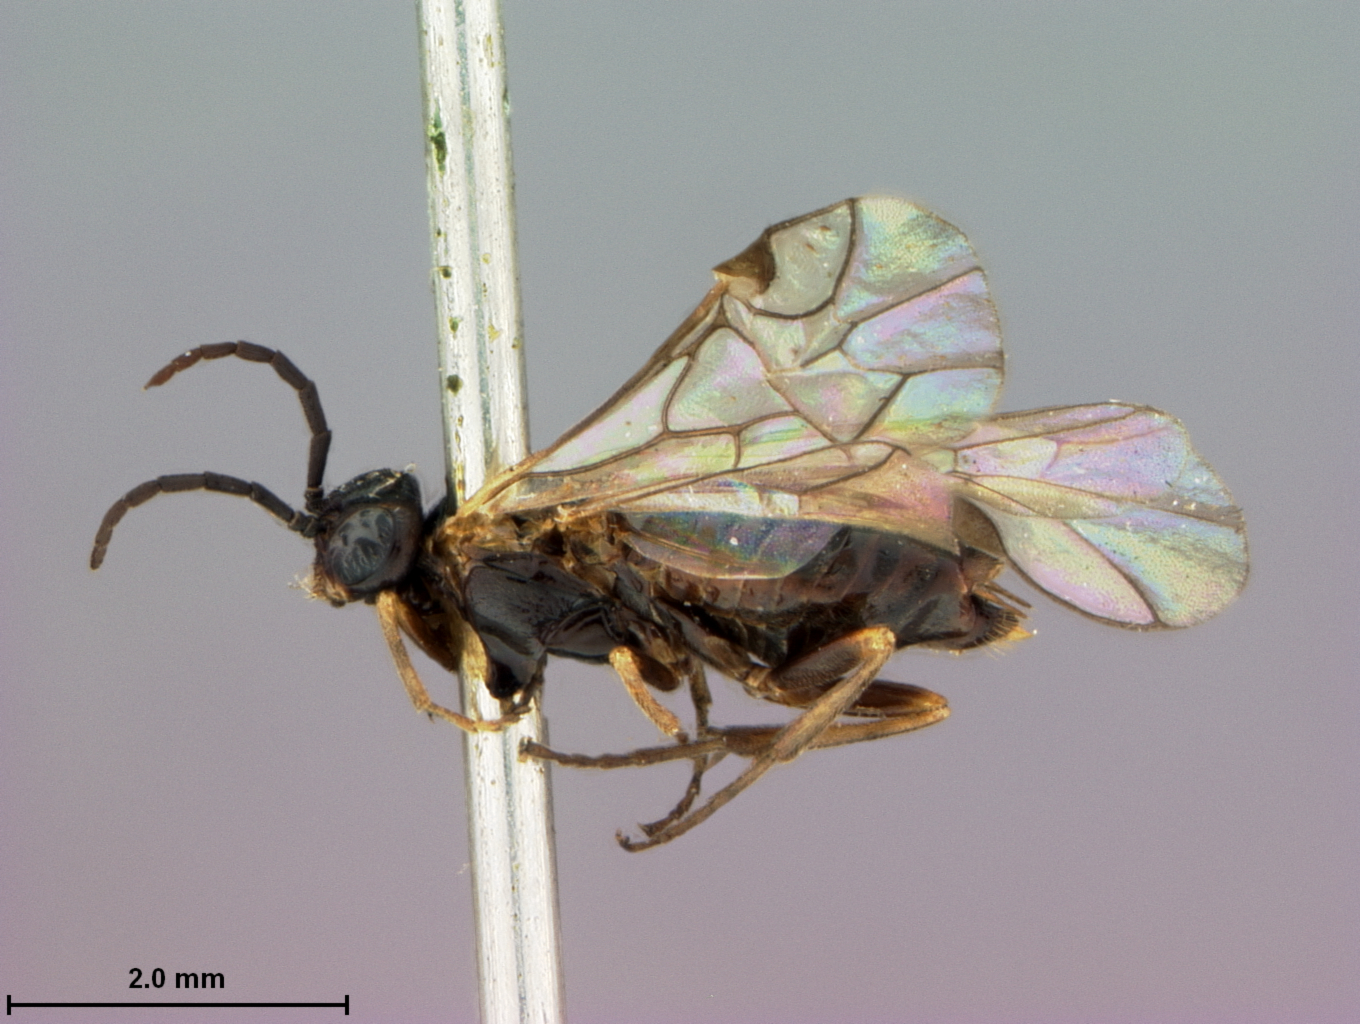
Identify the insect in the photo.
Cryptocampus maurus
